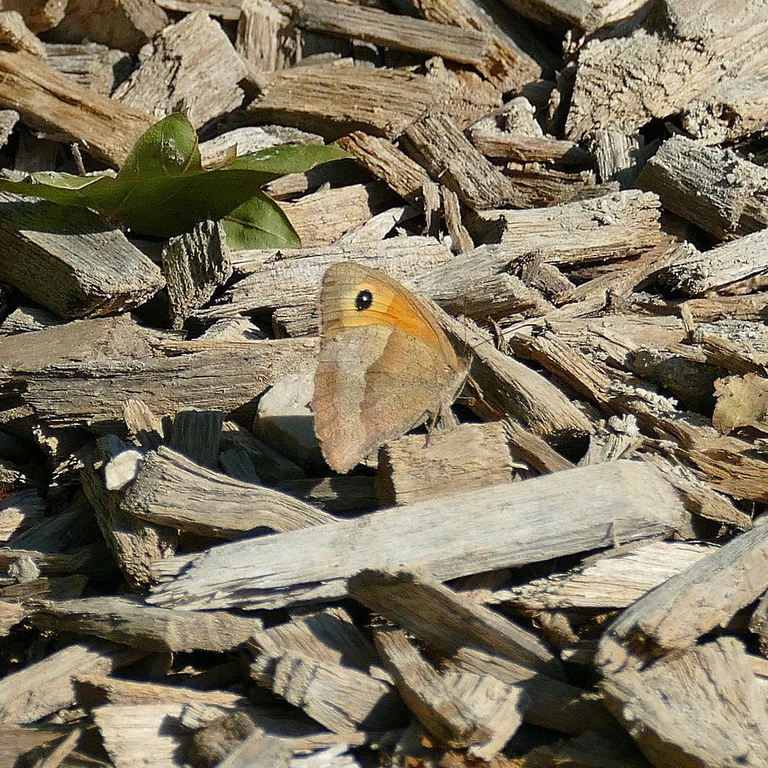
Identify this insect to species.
Maniola jurtina
